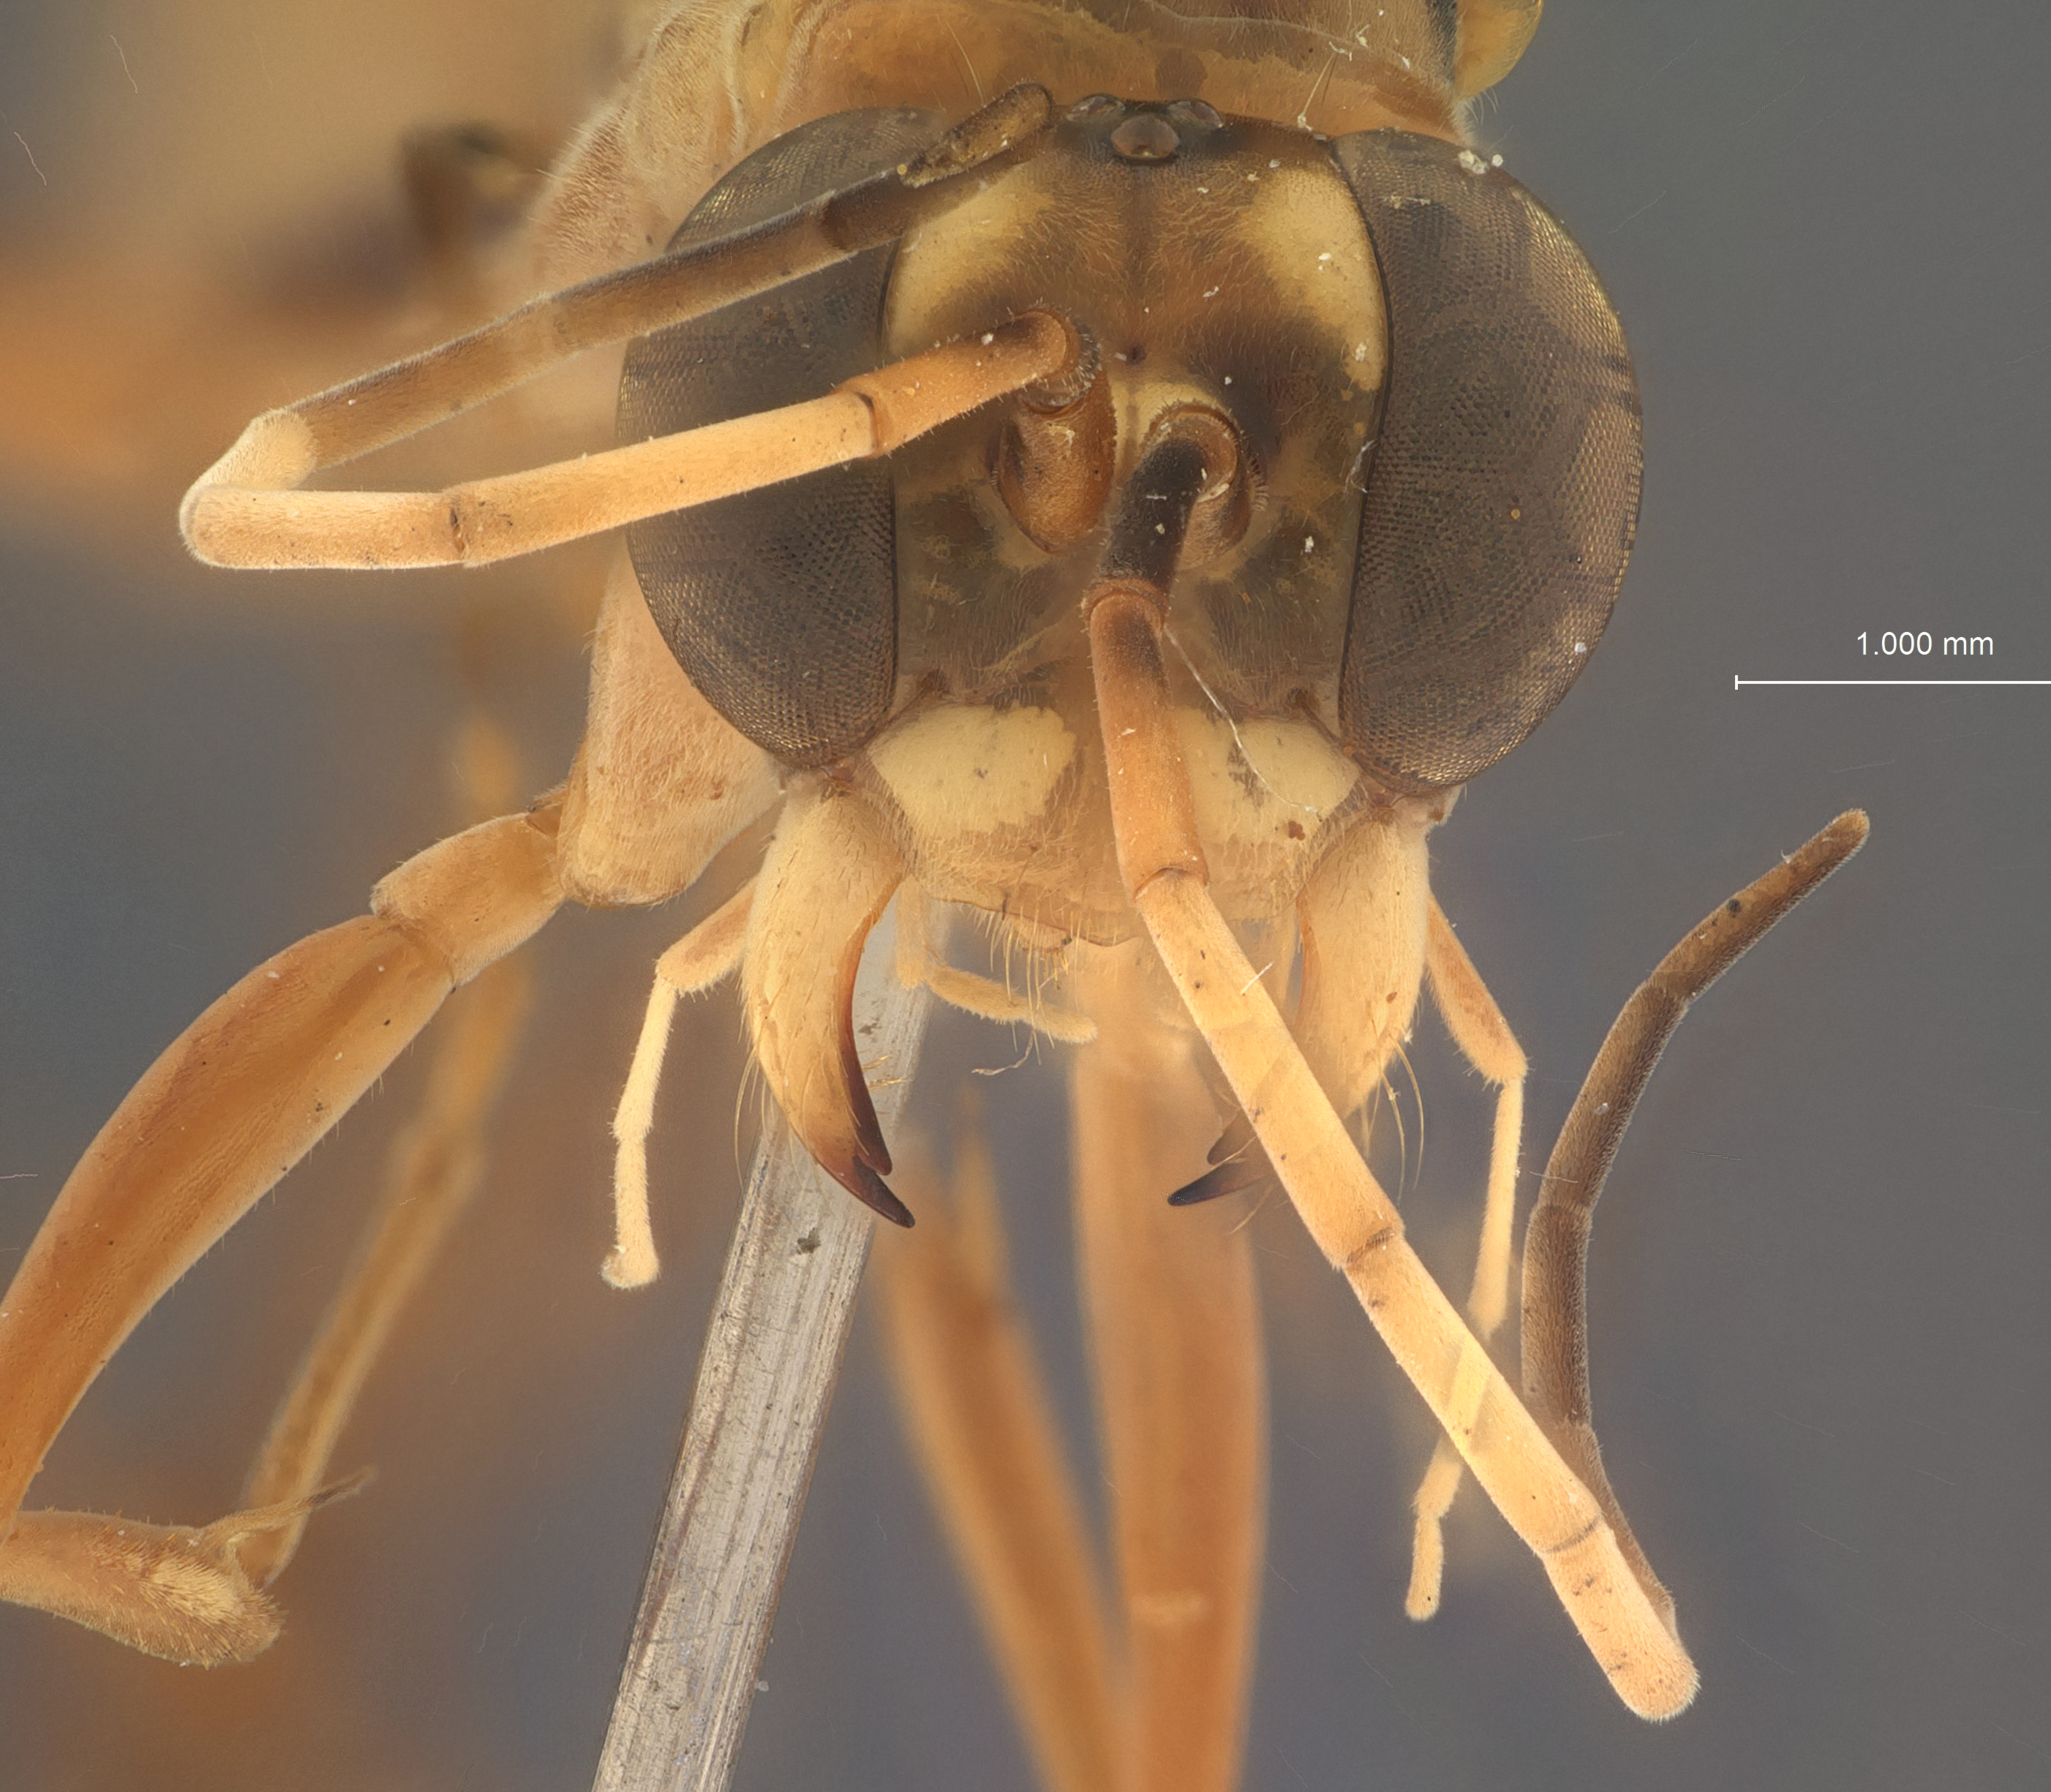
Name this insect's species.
Auplopus hombukeanus
